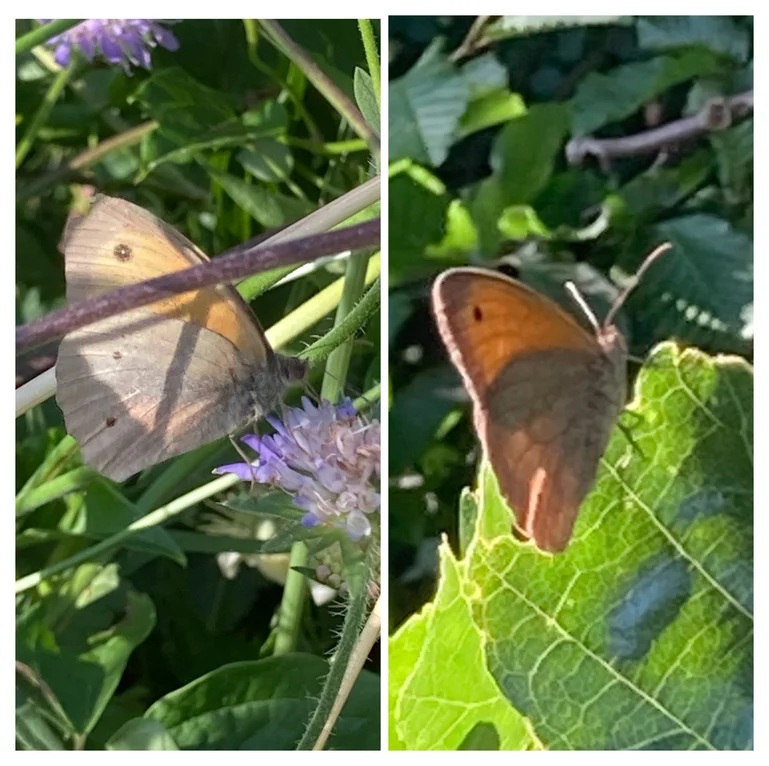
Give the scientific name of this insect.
Maniola jurtina
